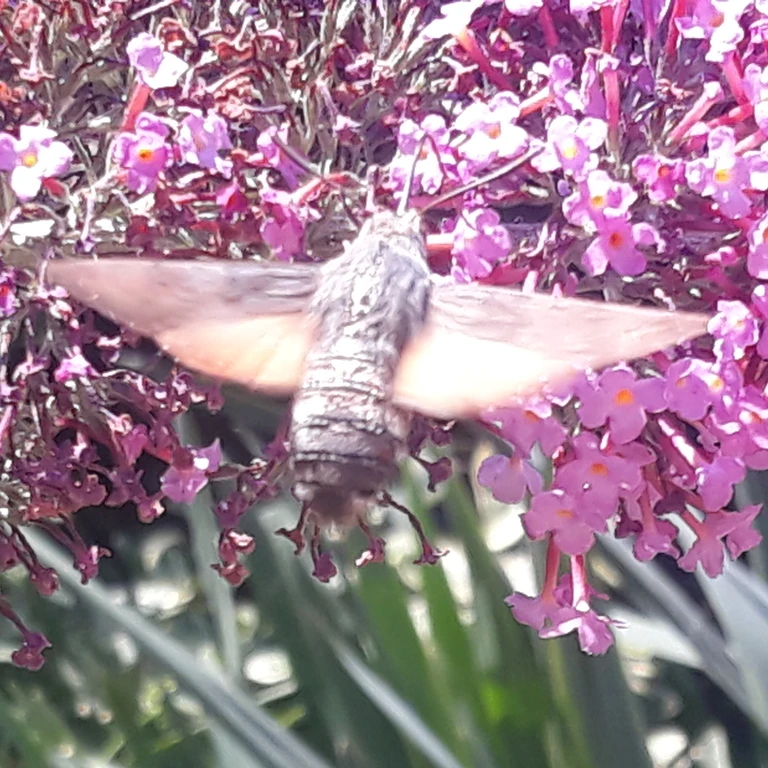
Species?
Macroglossum stellatarum
